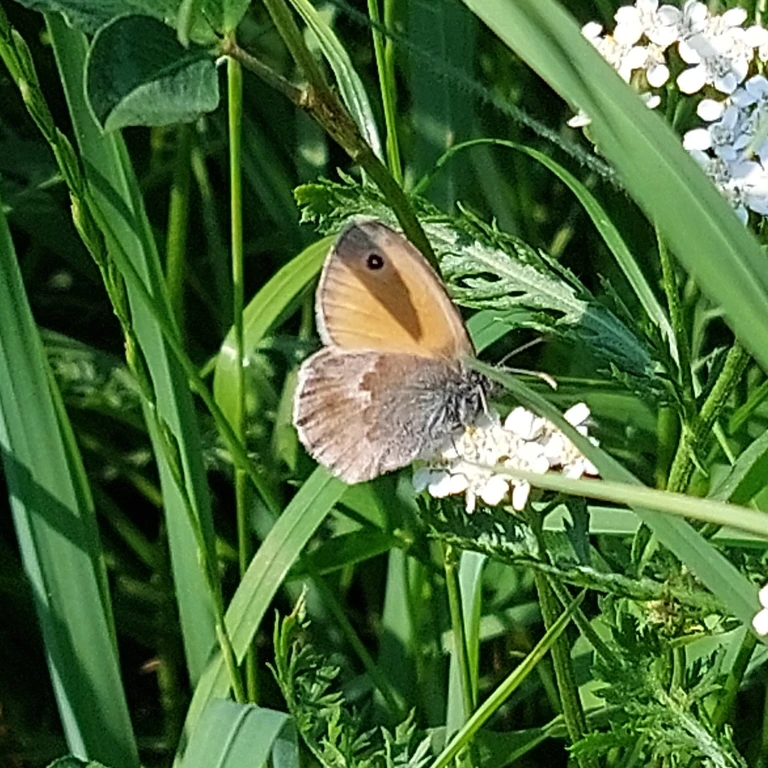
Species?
Coenonympha pamphilus
